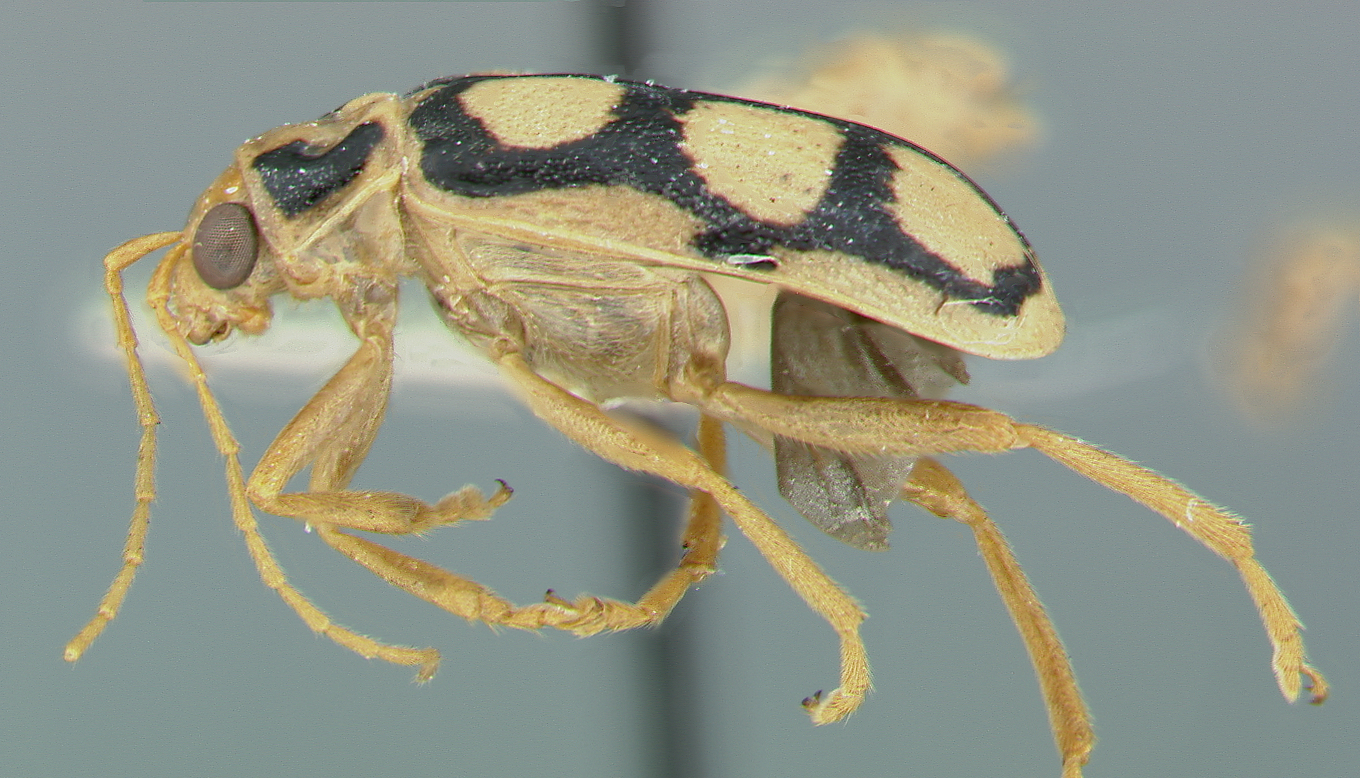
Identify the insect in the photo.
Iceloceras flavipes
